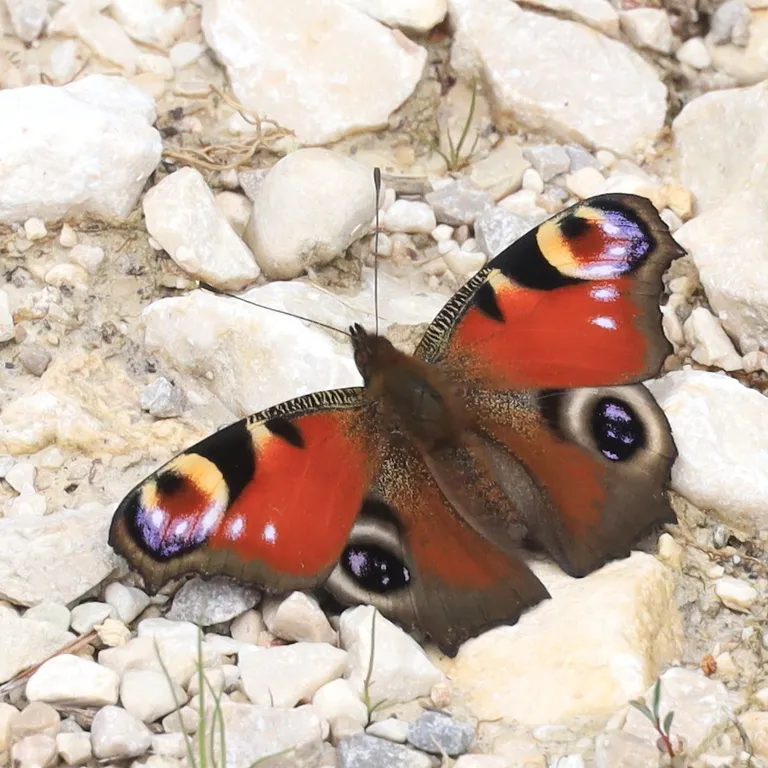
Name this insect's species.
Aglais io
